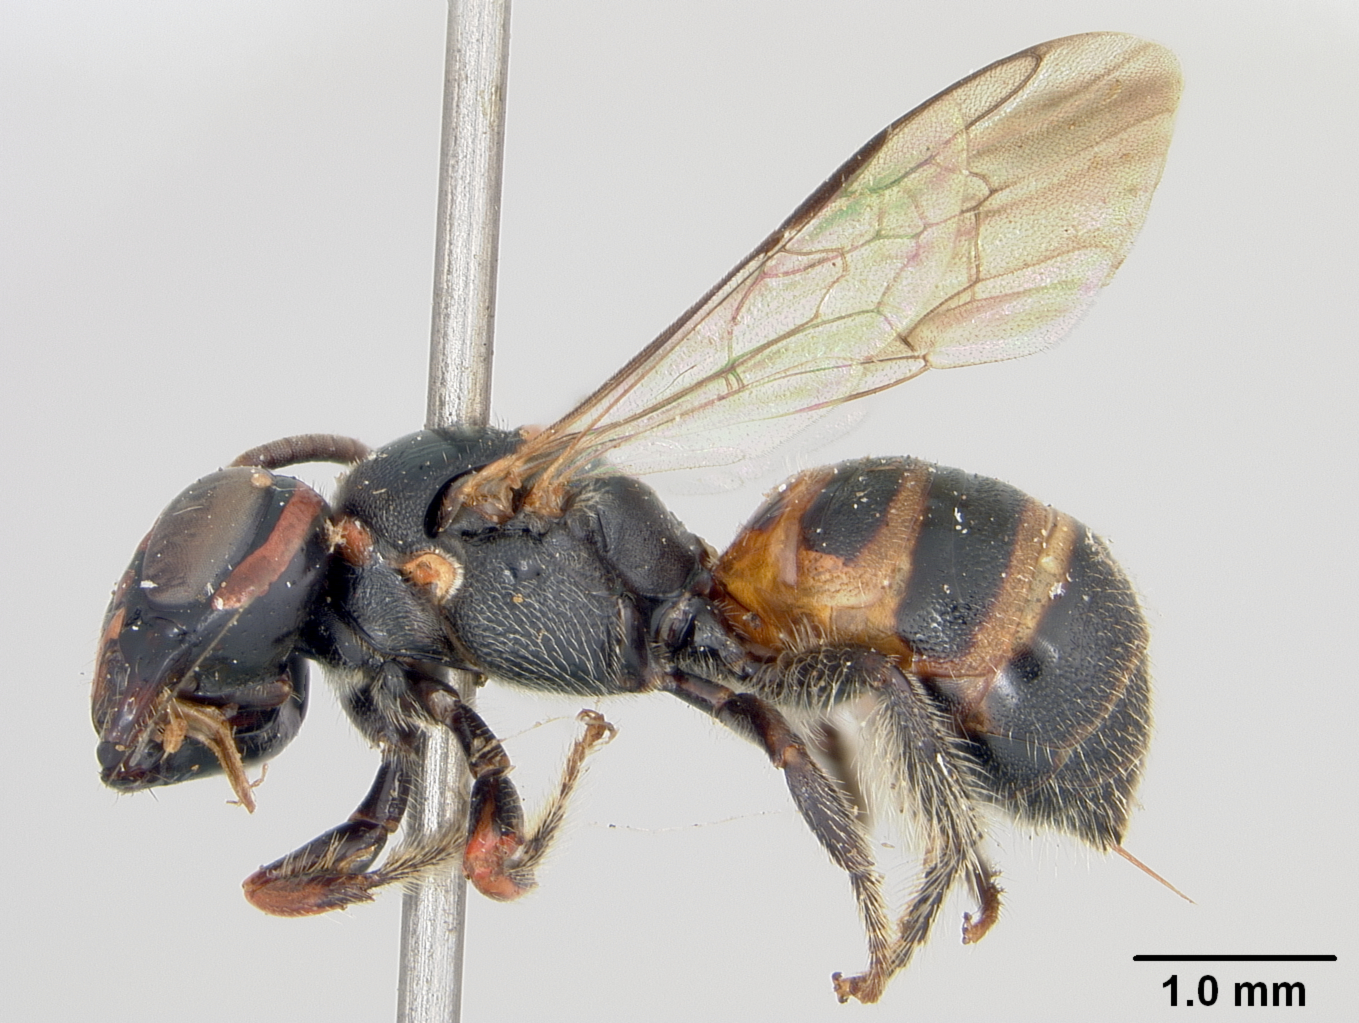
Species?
Ceratina philippinensis
